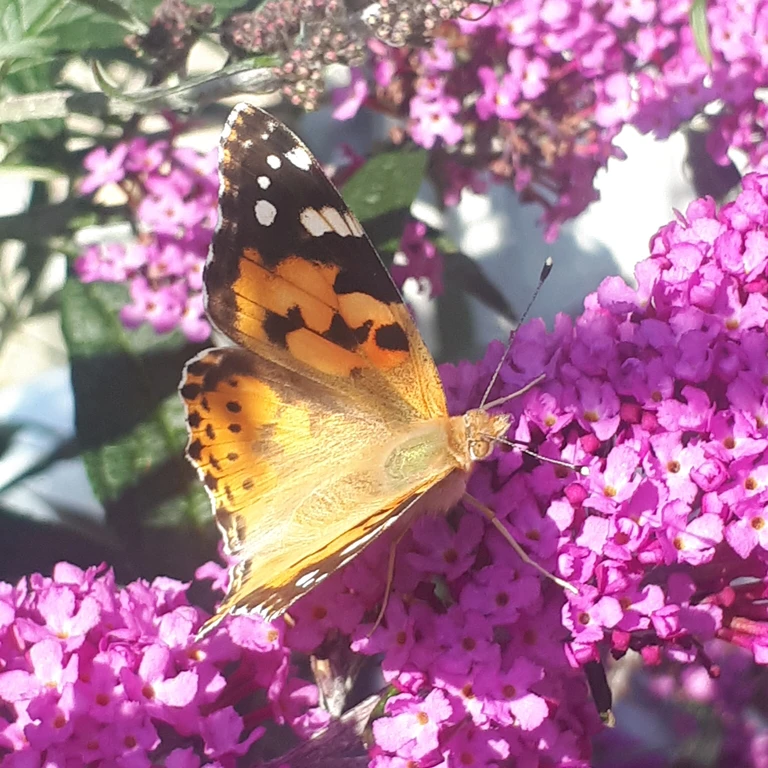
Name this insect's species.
Vanessa cardui
